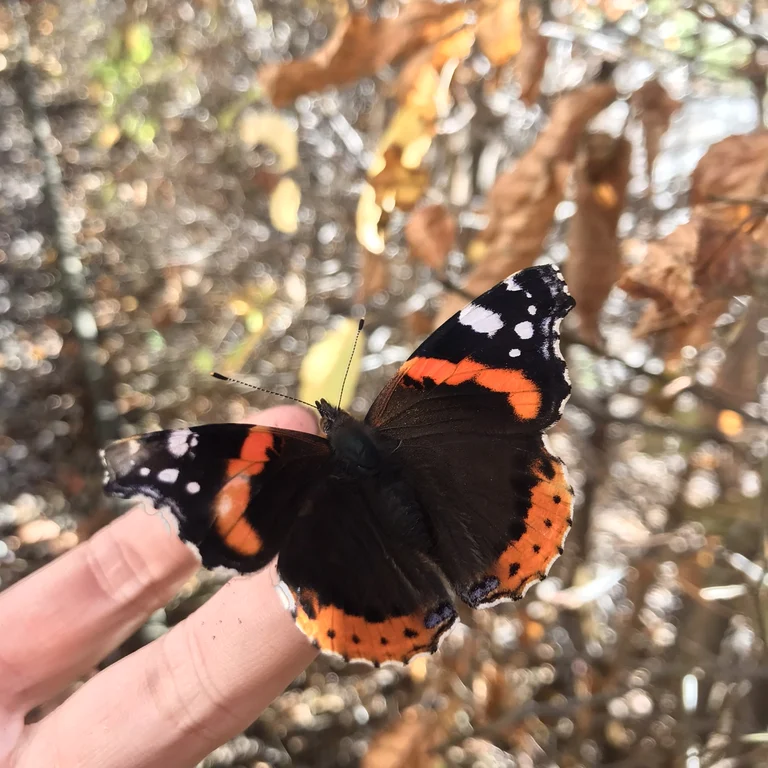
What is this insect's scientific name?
Vanessa atalanta
